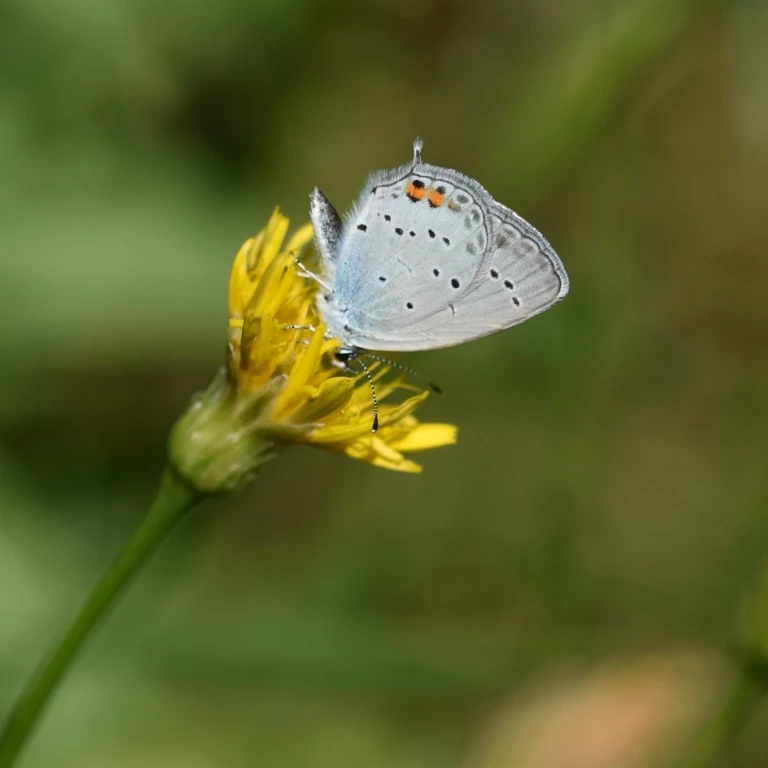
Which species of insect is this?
Cupido argiades (also Elkalyce argiades)
